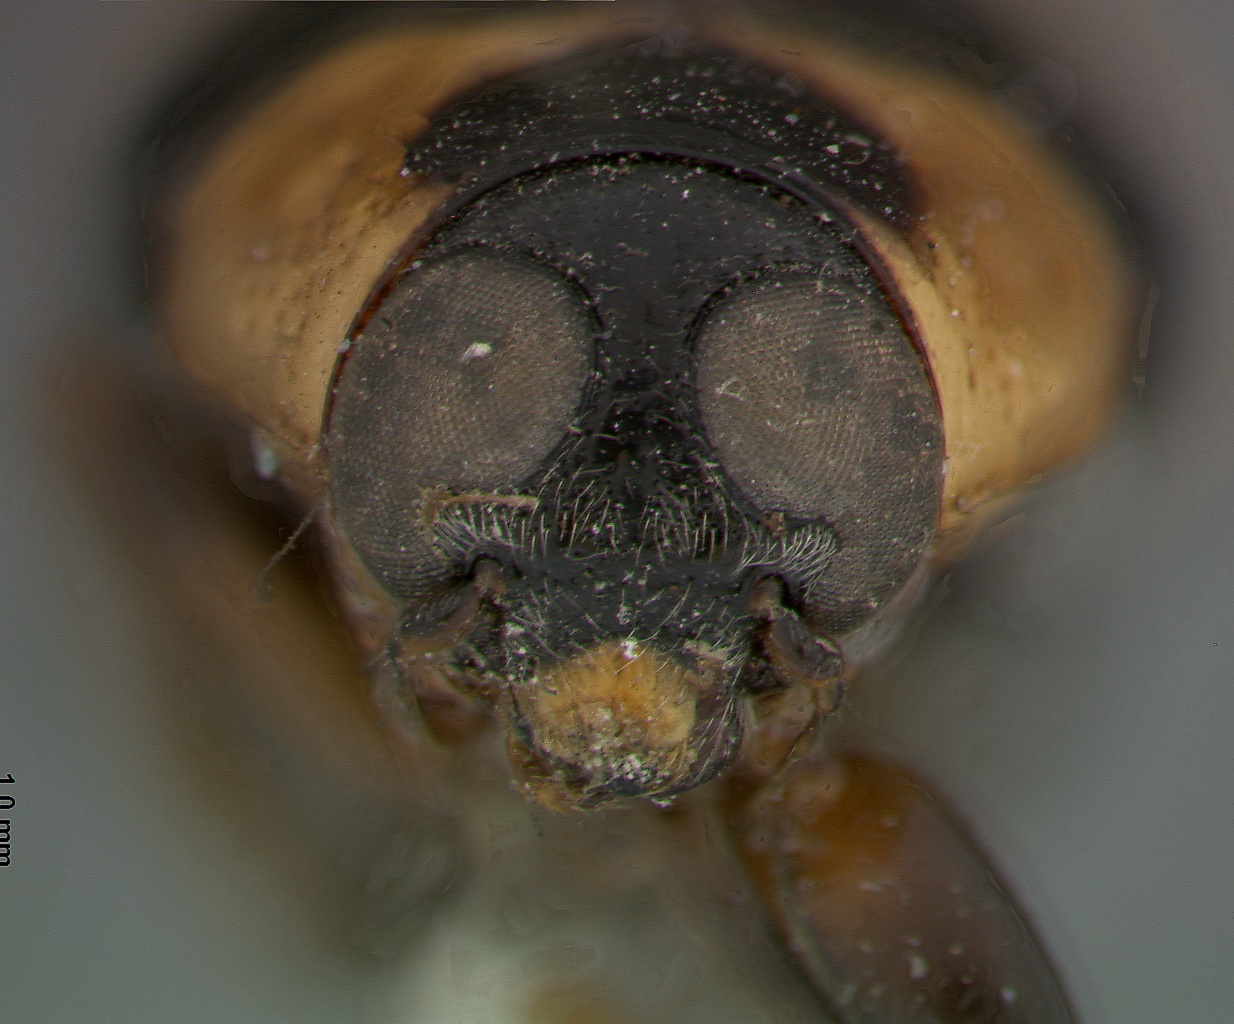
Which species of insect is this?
Metallactus bifasciatus
